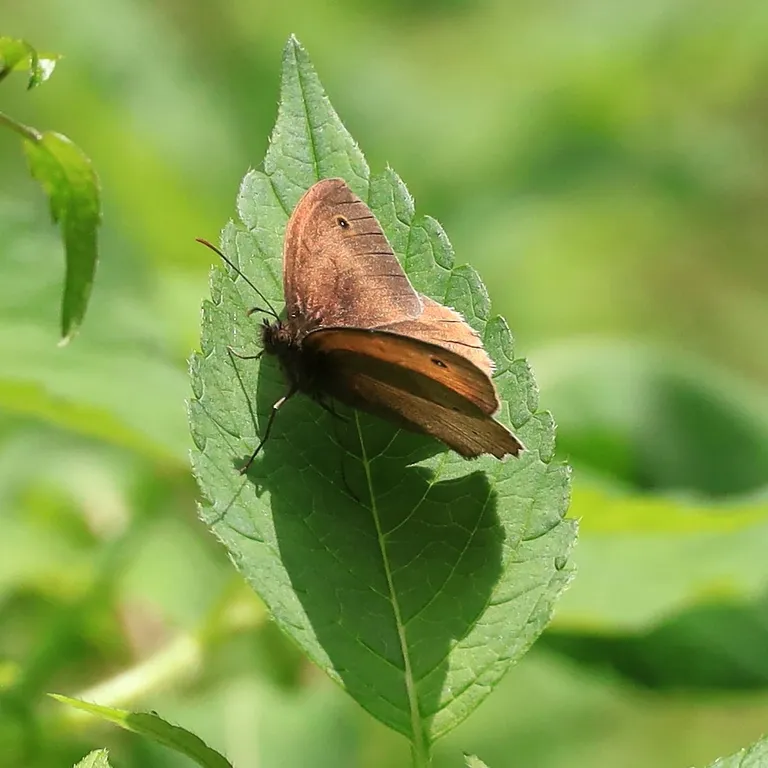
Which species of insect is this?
Maniola jurtina
